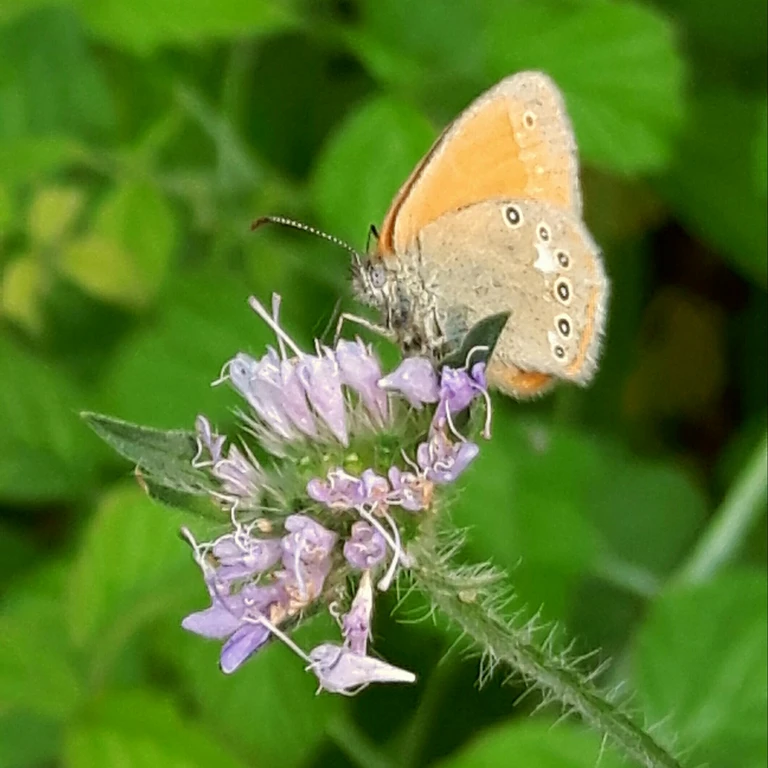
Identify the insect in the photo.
Coenonympha glycerion (also Coenonympha iphis)
